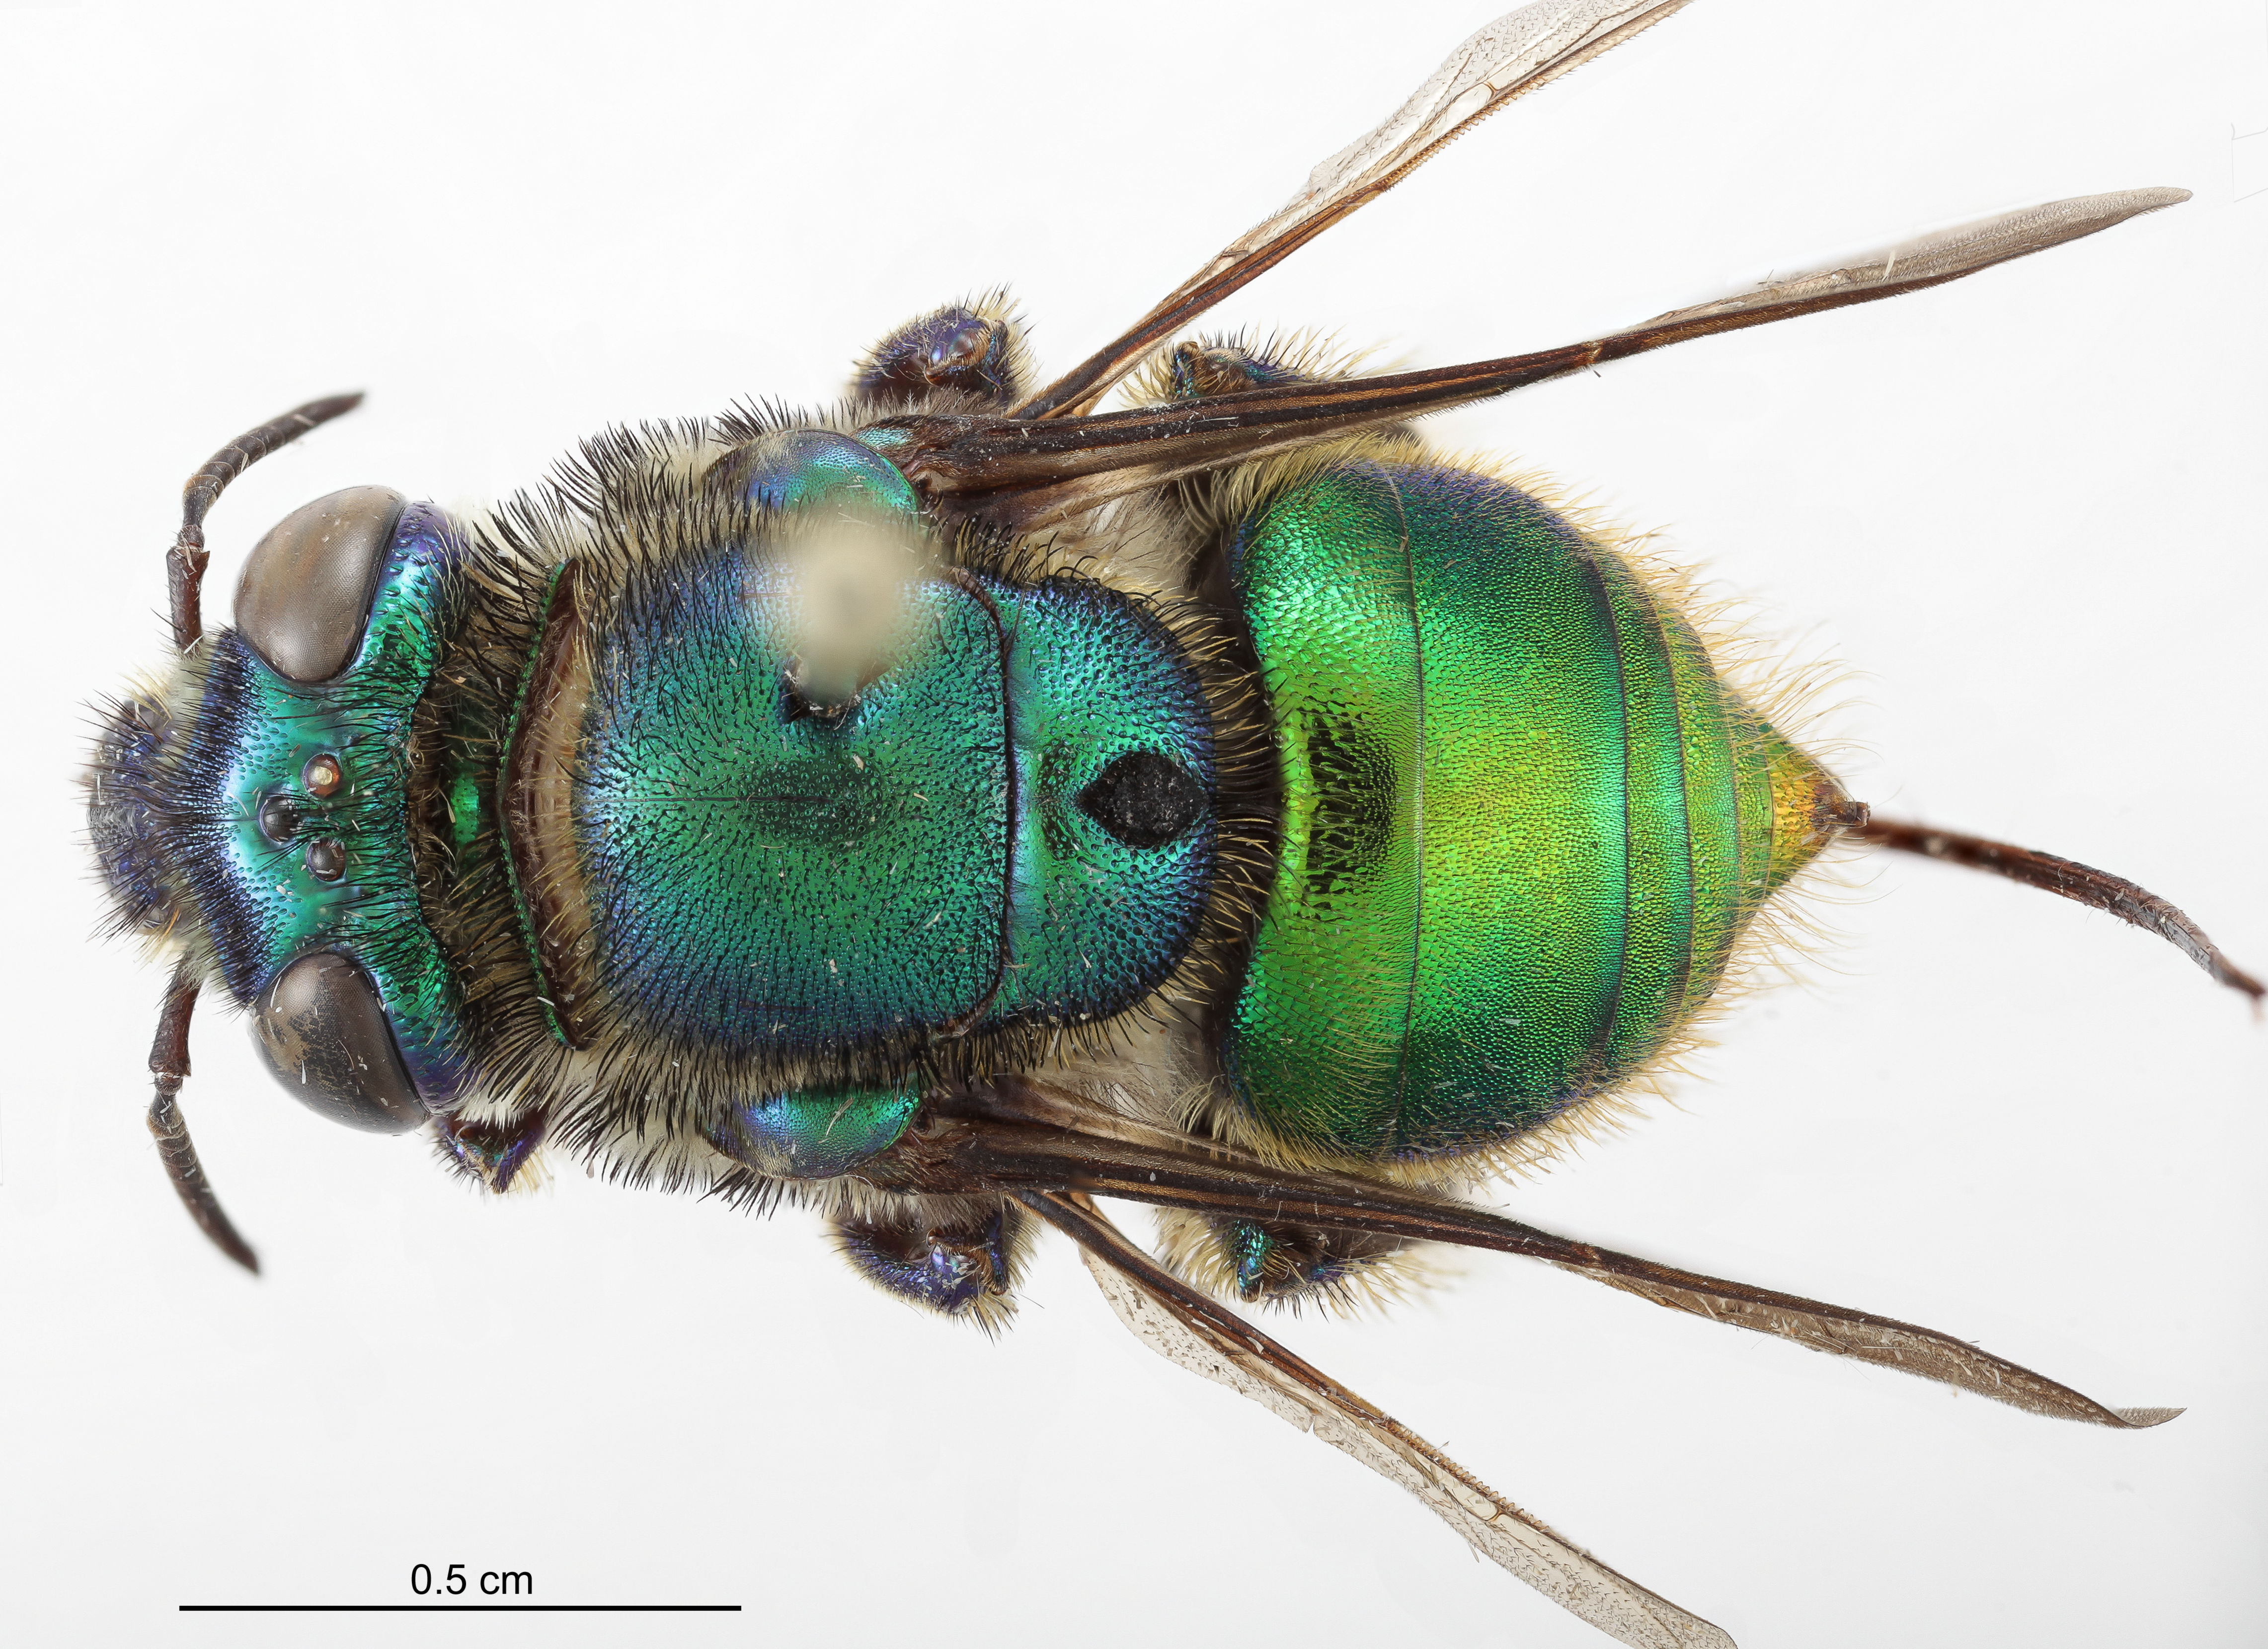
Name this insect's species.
Euglossa piliventris
